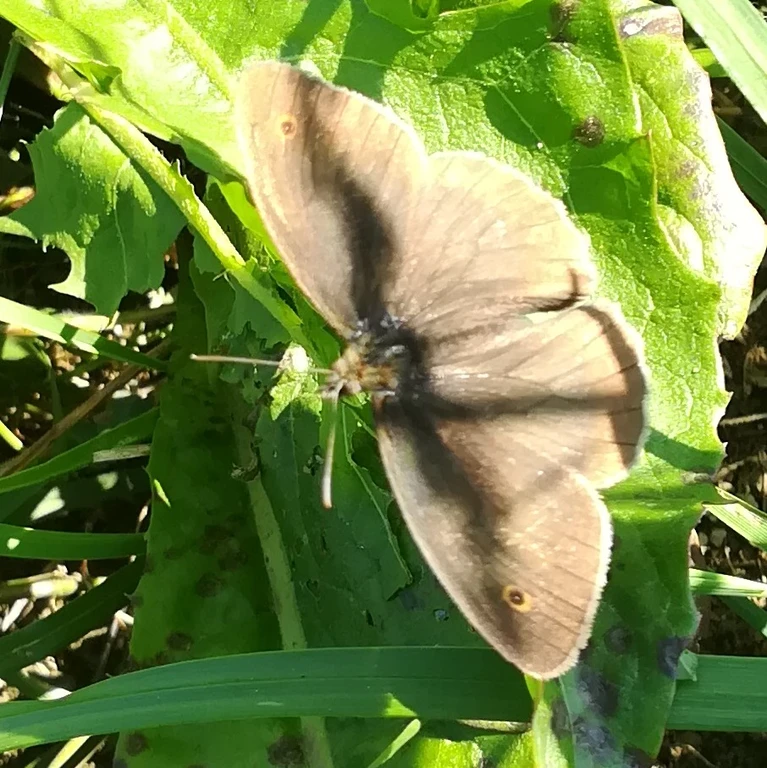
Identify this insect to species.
Maniola jurtina
